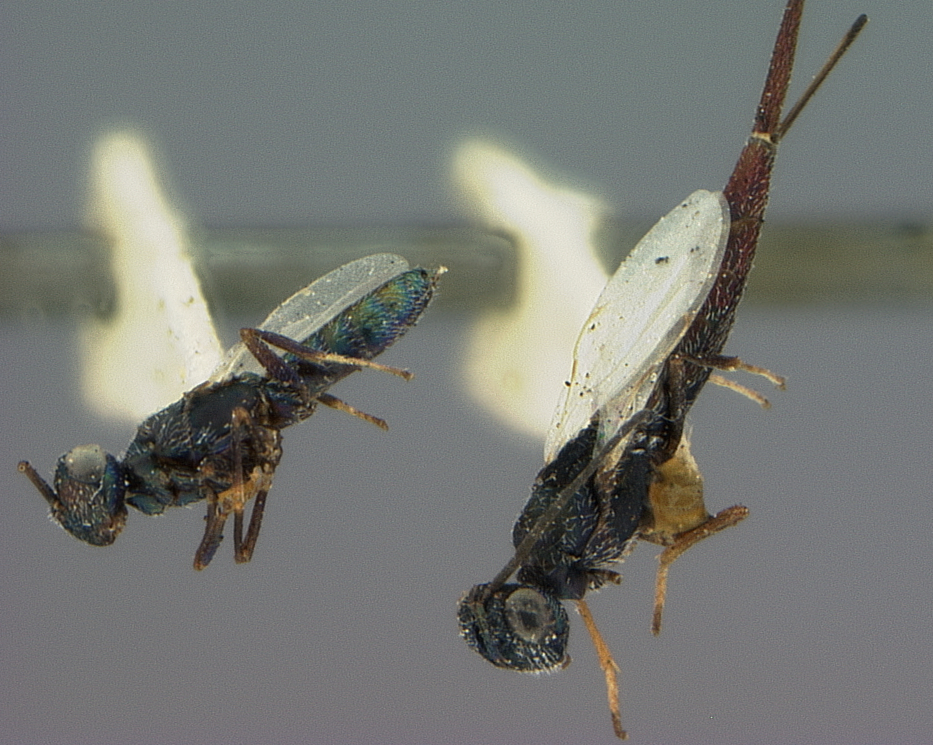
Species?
Ratzebemia hubbardii
